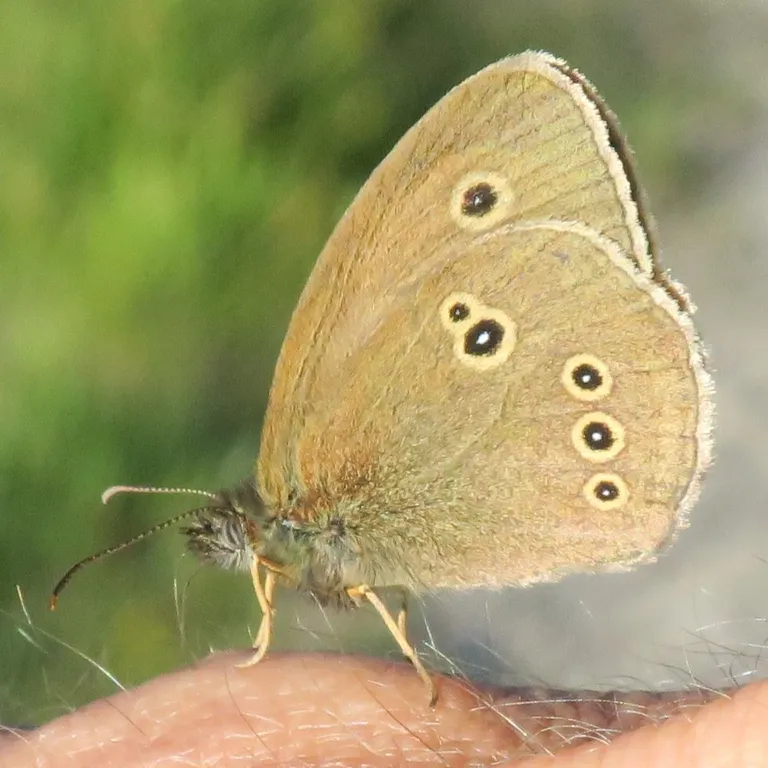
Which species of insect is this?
Aphantopus hyperantus
